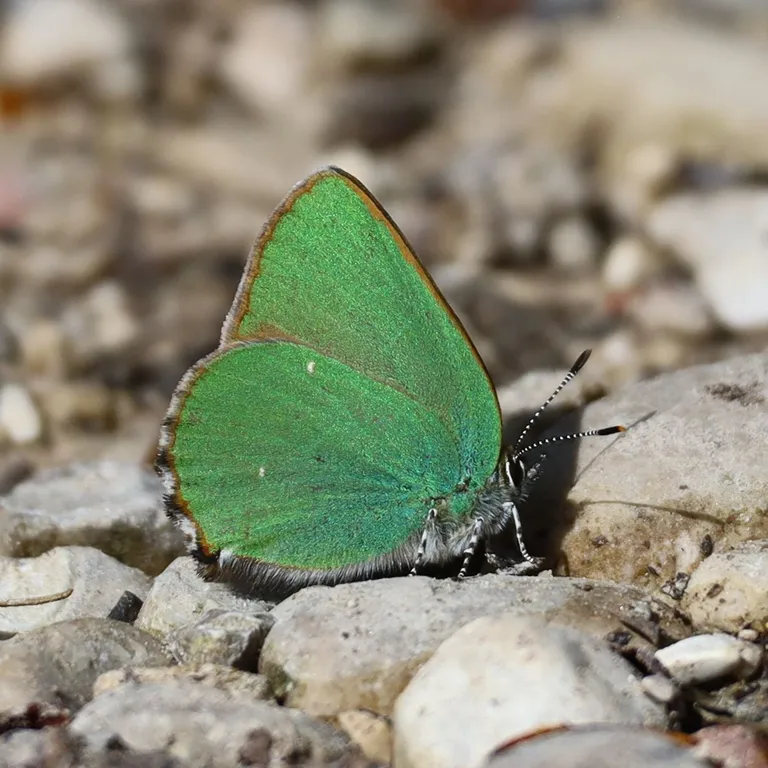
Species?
Callophrys rubi
